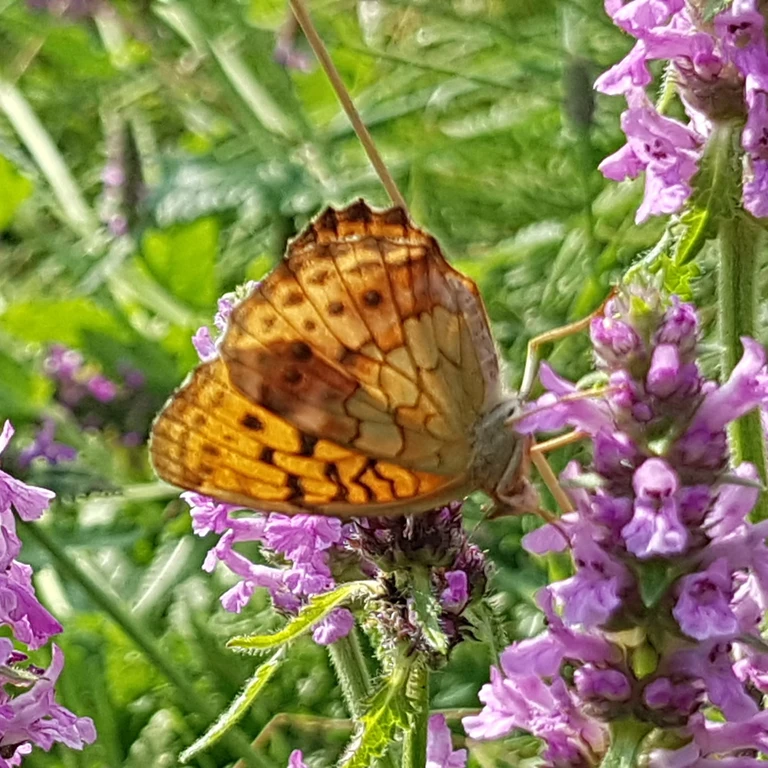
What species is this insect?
Brenthis daphne
